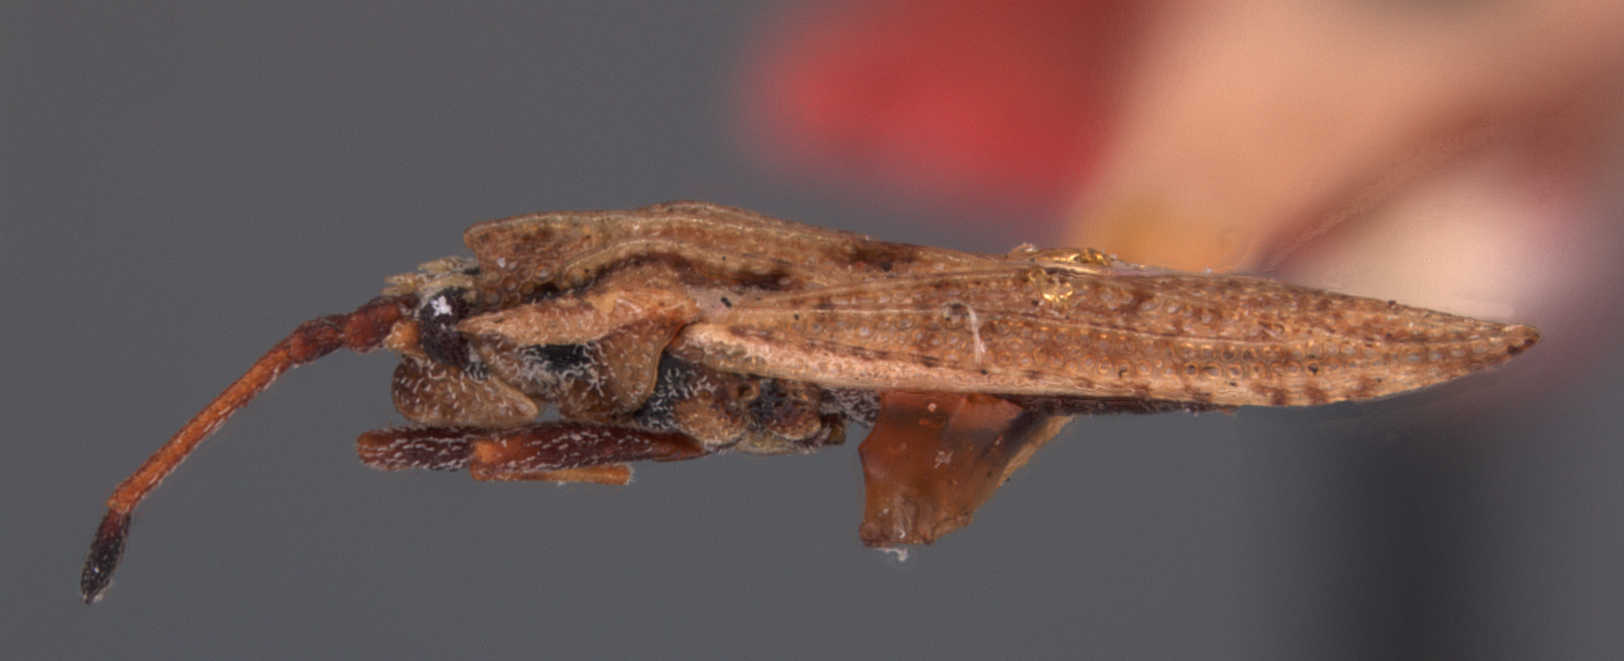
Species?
Monanthia necopina
